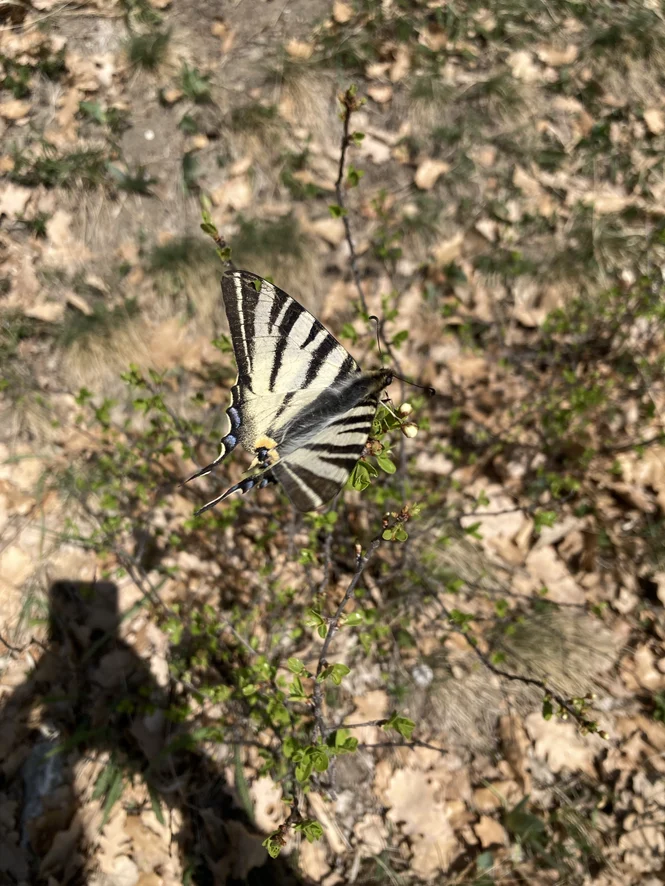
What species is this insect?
Iphiclides podalirius
